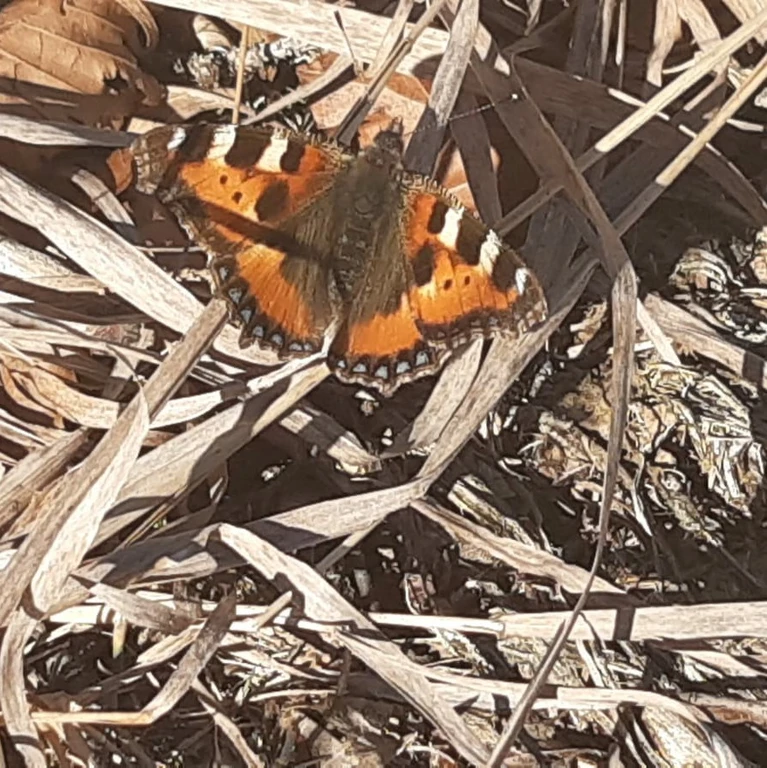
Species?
Aglais urticae
